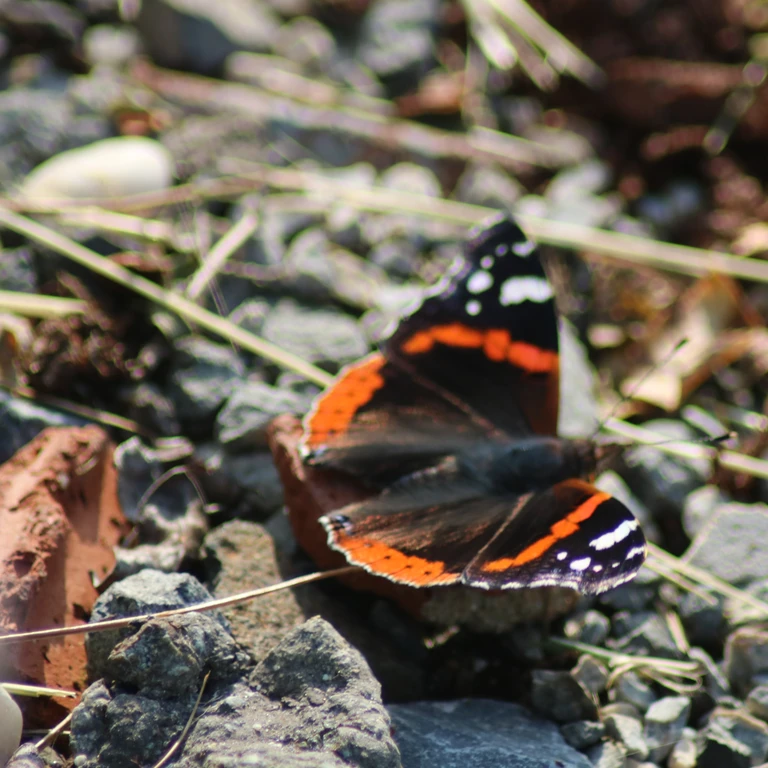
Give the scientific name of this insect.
Vanessa atalanta
